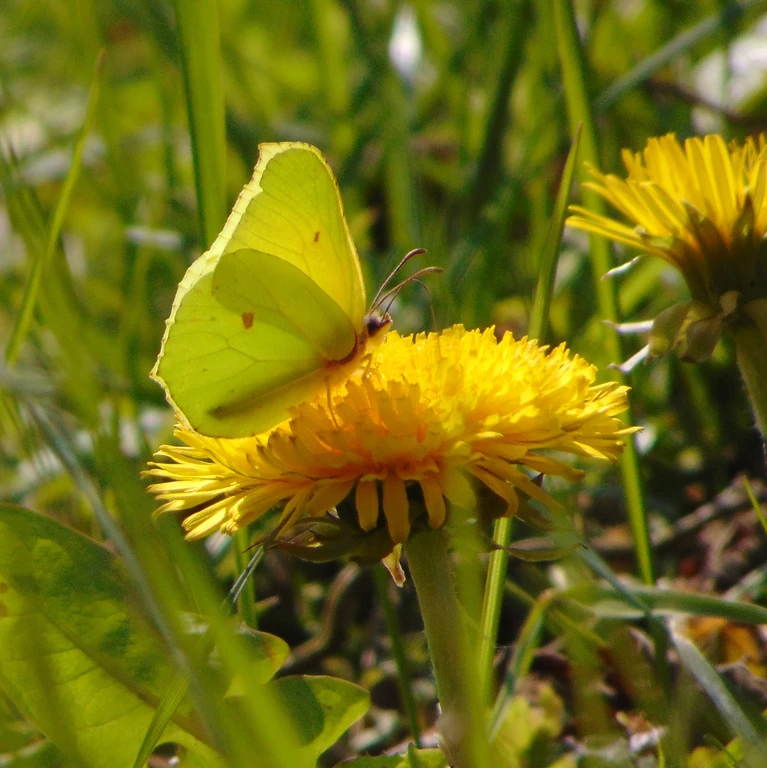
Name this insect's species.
Gonepteryx rhamni
